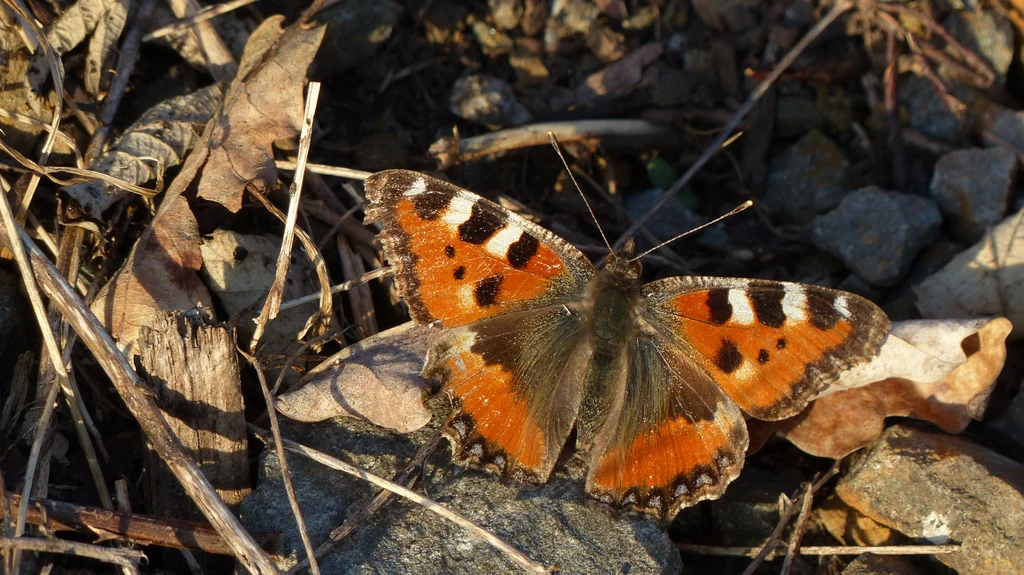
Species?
Aglais urticae
